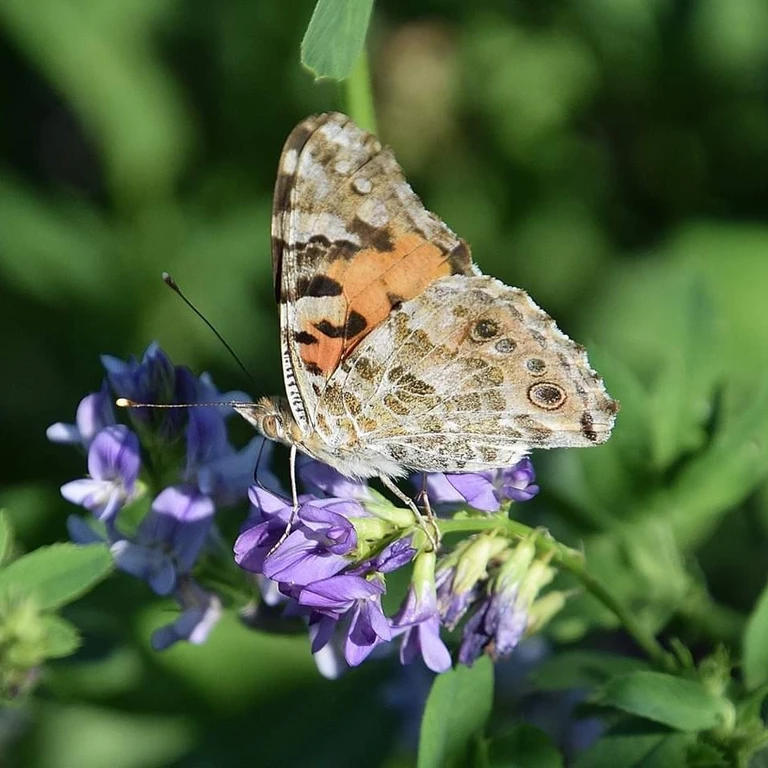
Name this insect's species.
Vanessa cardui
